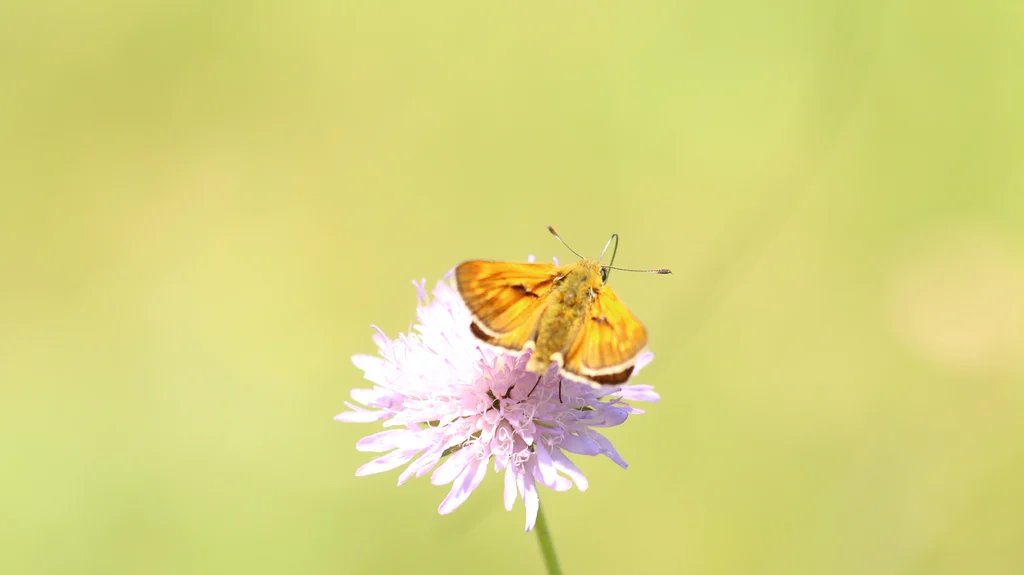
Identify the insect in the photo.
Ochlodes sylvanus (also Ochlodes venata)
